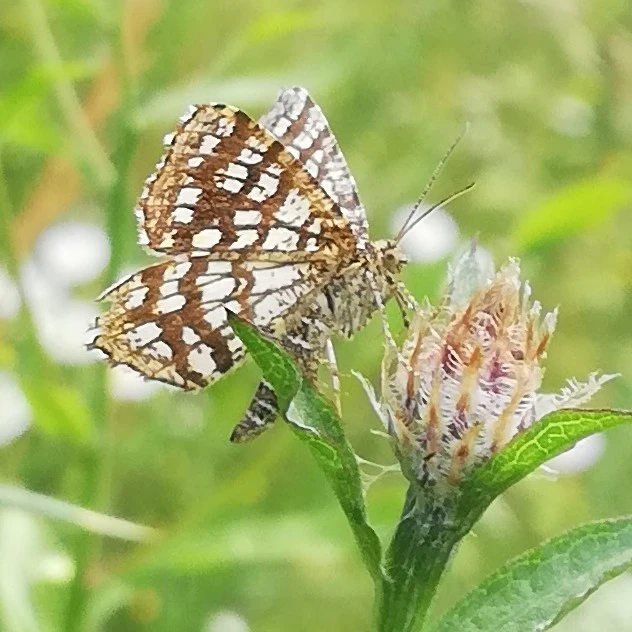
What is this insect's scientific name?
Chiasmia clathrata
